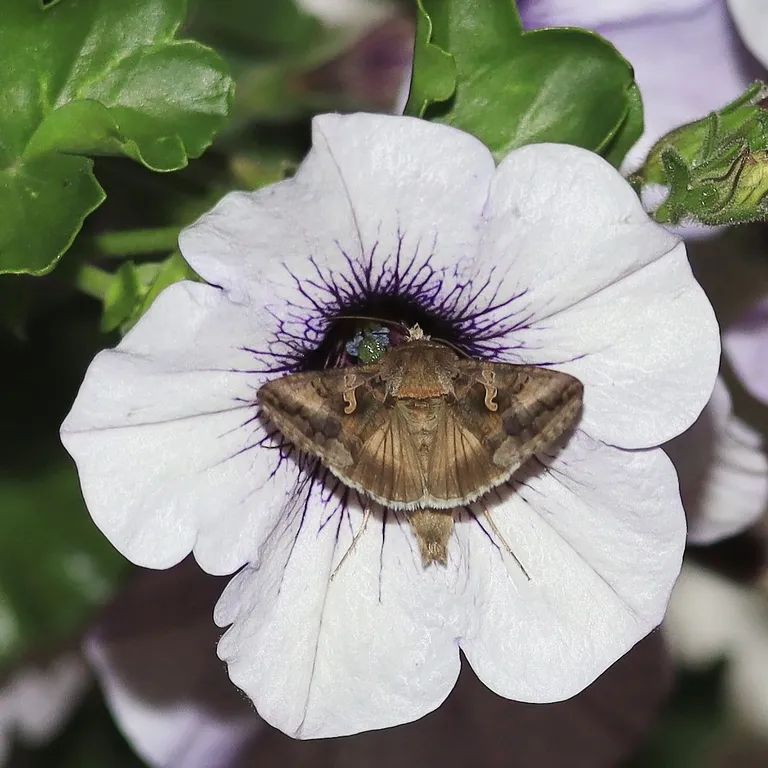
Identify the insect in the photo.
Autographa gamma
